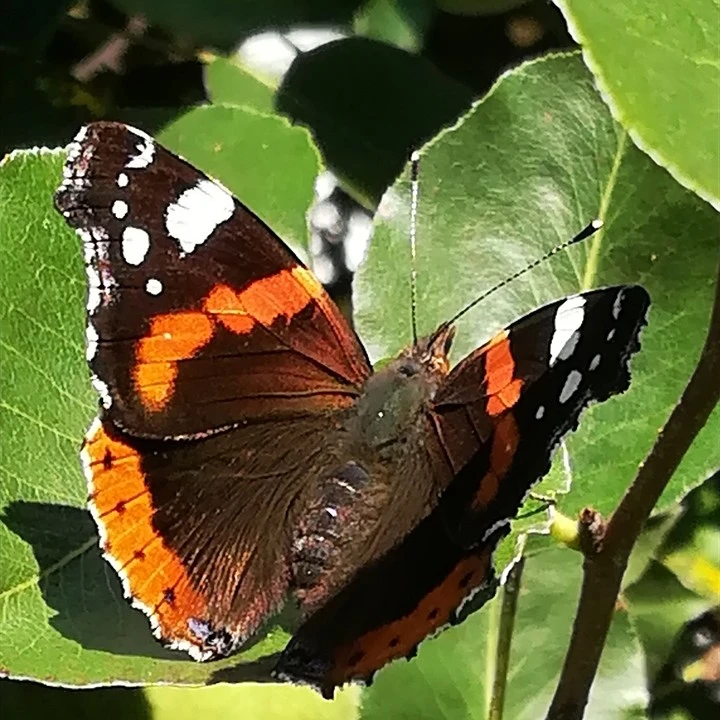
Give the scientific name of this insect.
Vanessa atalanta
